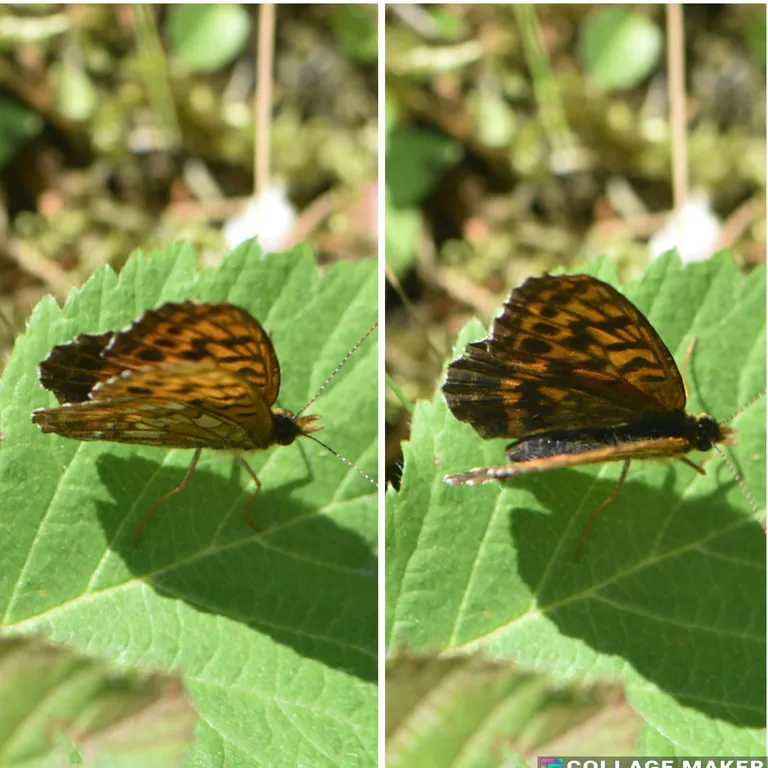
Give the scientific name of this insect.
Boloria thore
